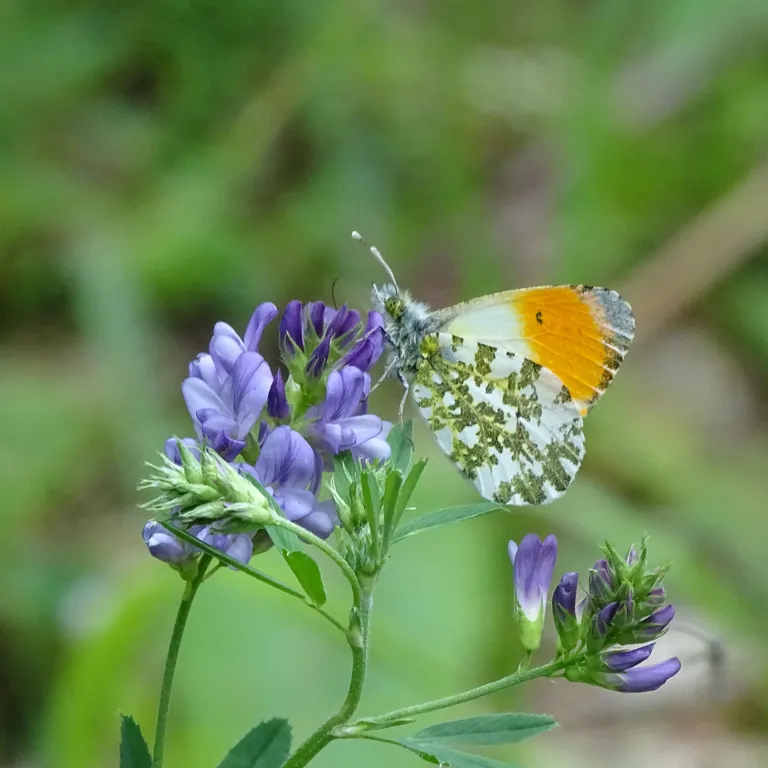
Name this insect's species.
Anthocharis cardamines
